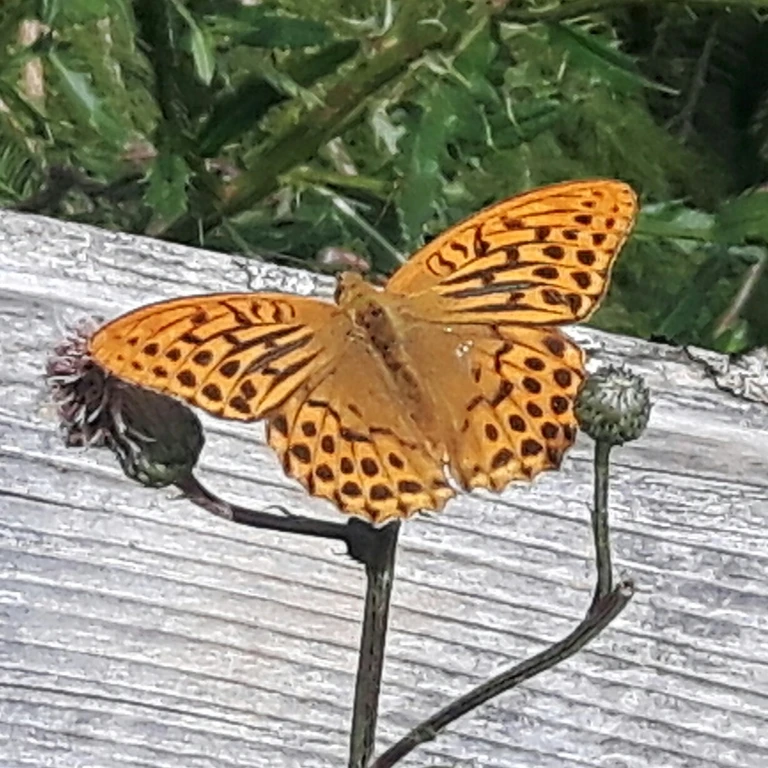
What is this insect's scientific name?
Argynnis paphia
